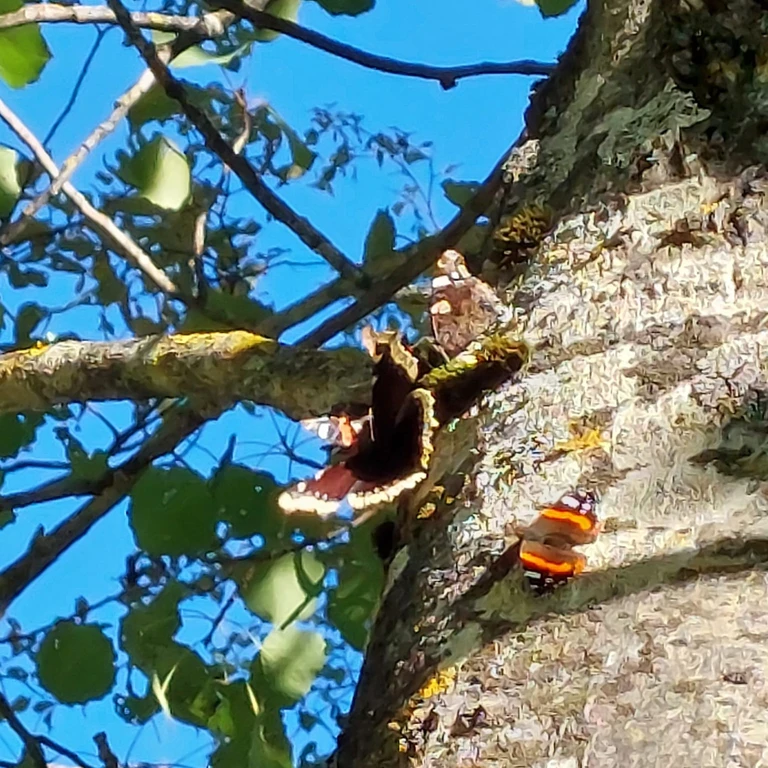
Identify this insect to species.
Nymphalis antiopa
